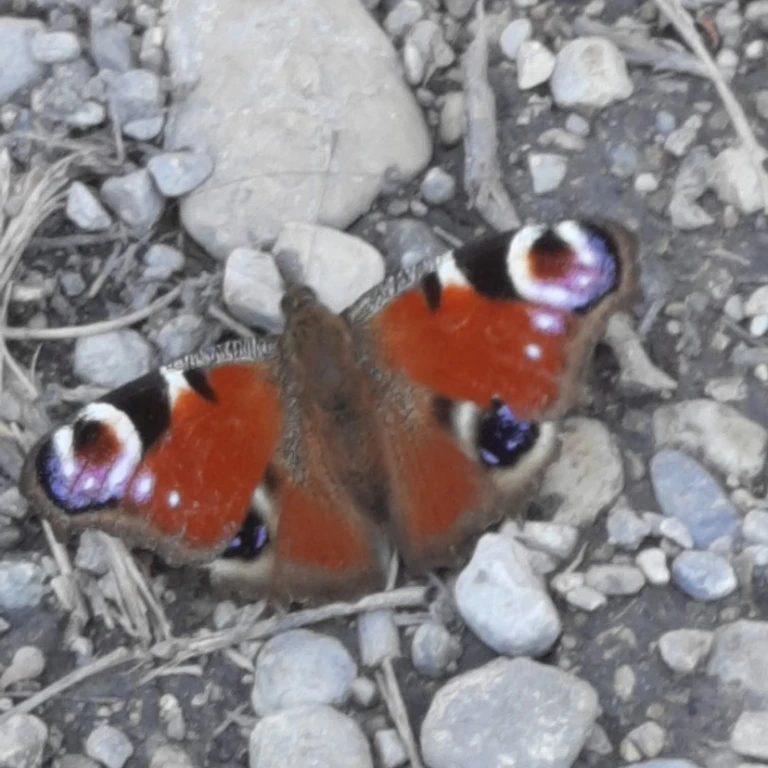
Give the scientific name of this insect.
Aglais io
